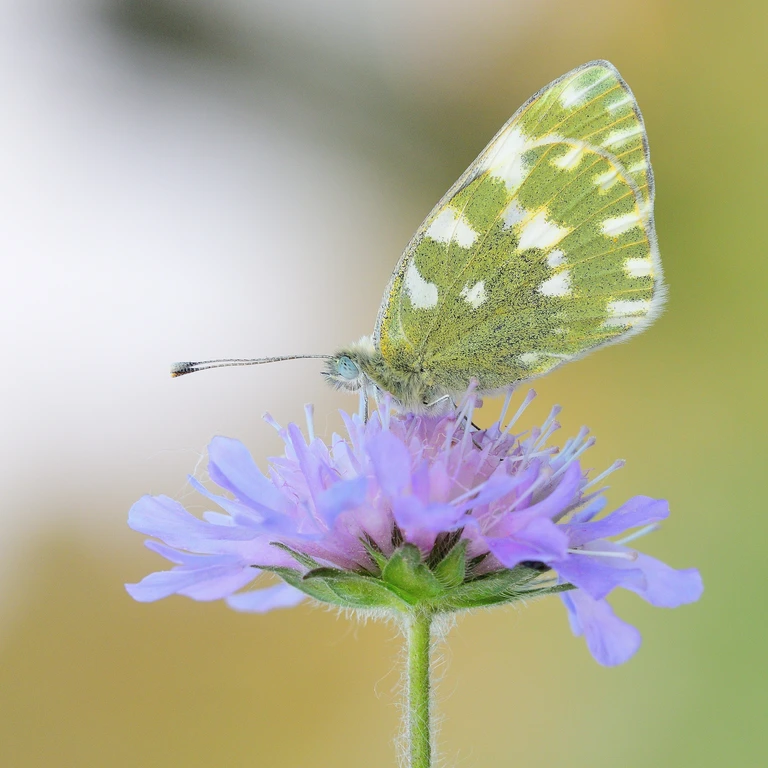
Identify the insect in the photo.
Pontia edusa
